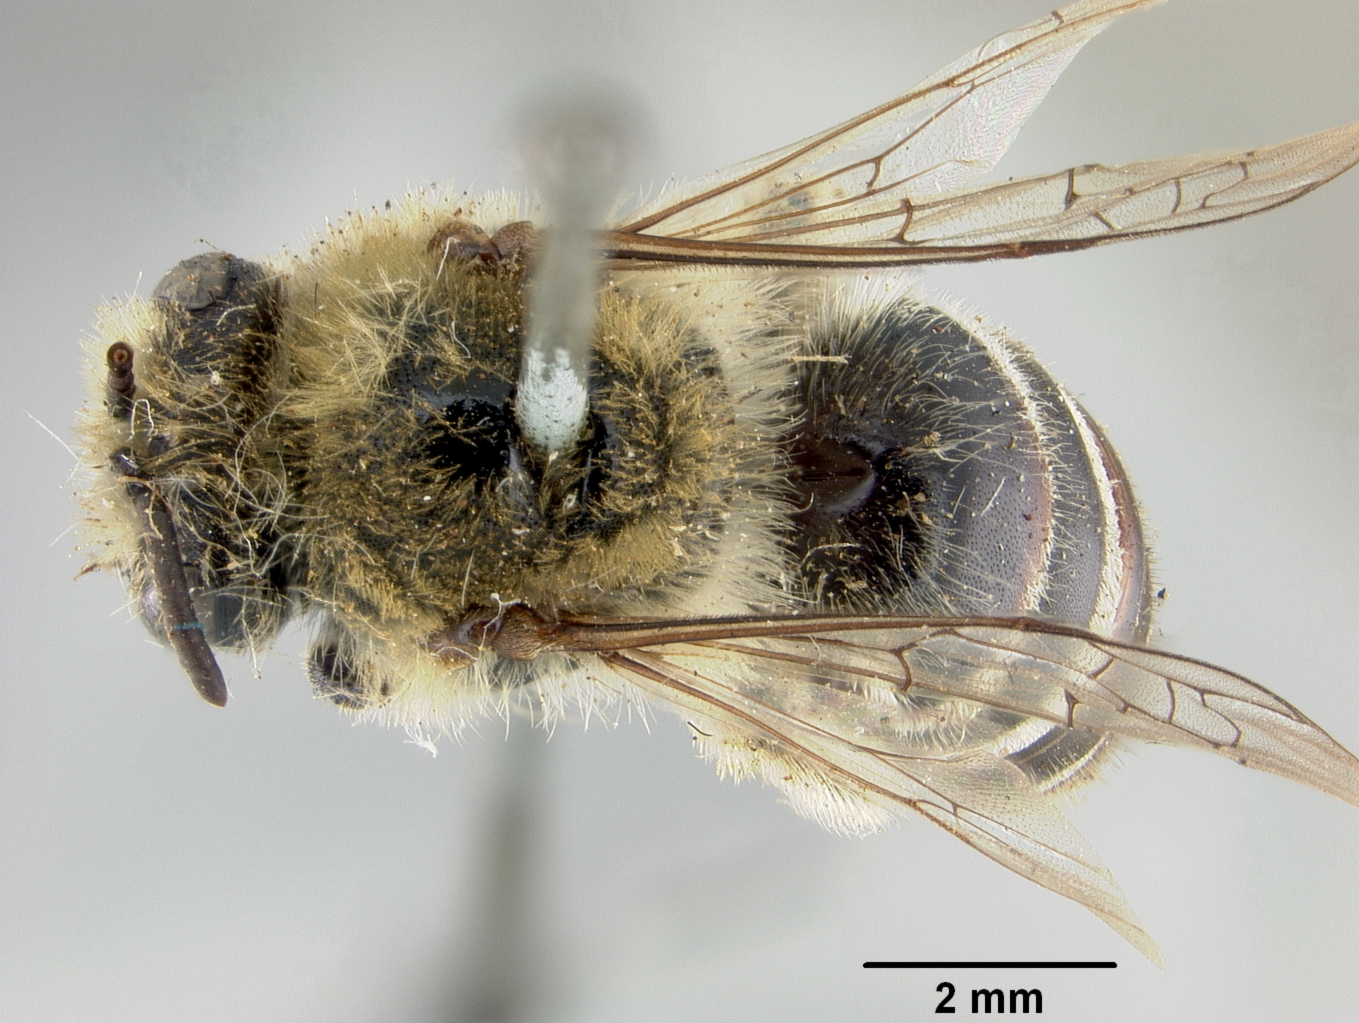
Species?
Colletes kincaidii
